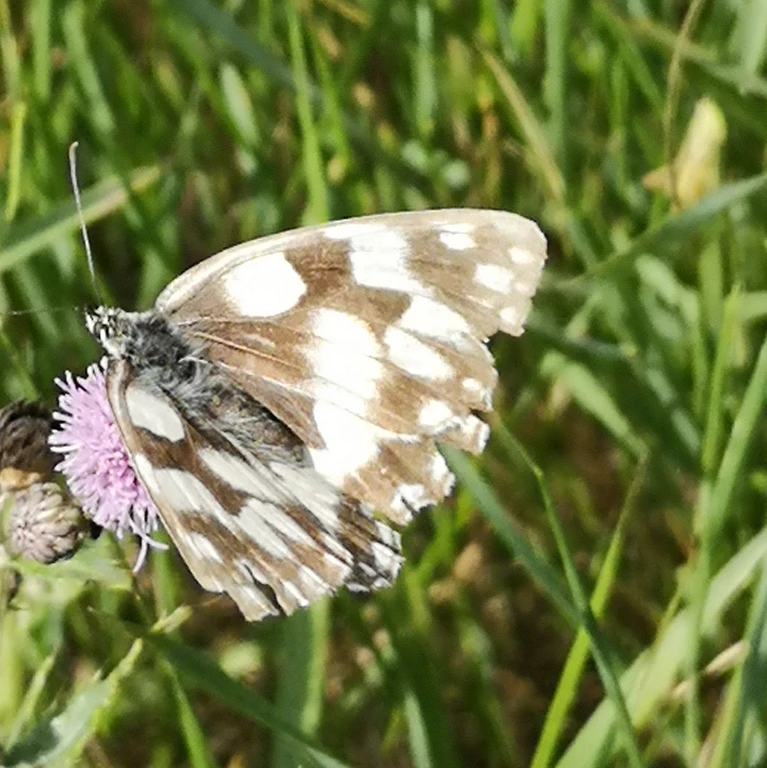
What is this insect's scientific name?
Melanargia galathea
